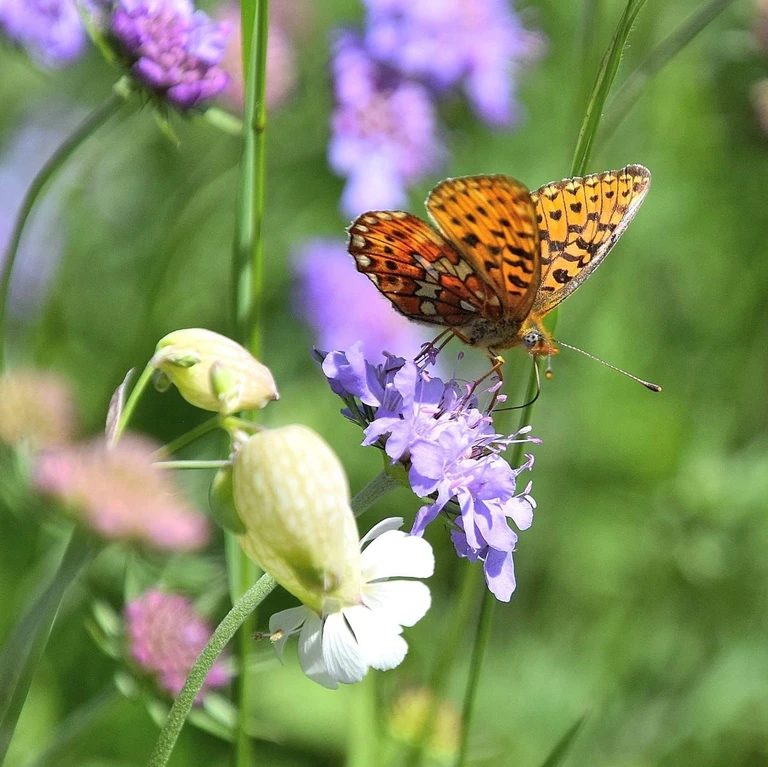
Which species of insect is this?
Boloria euphrosyne (also Clossiana euphrosyne)
